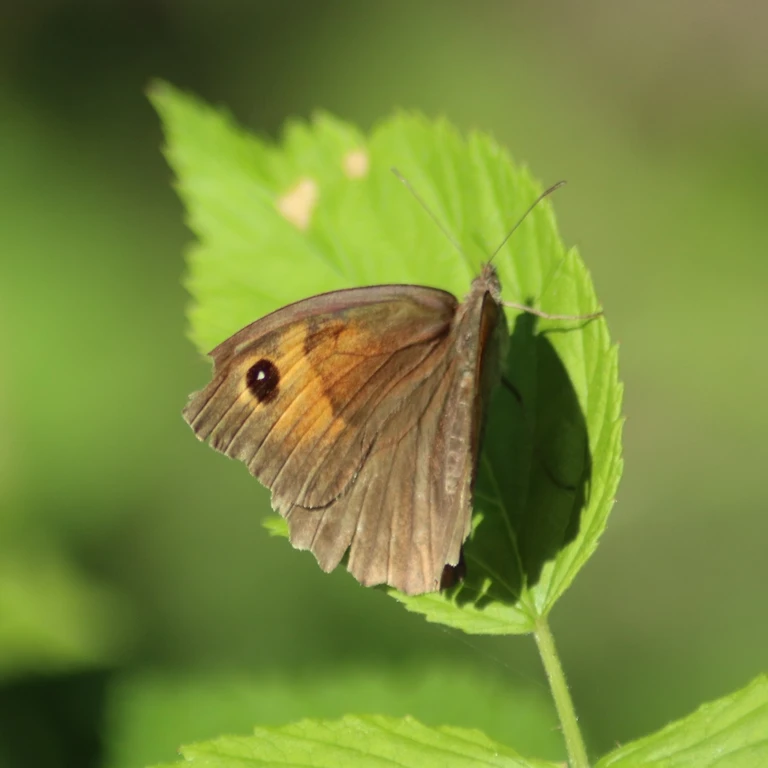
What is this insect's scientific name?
Maniola jurtina
